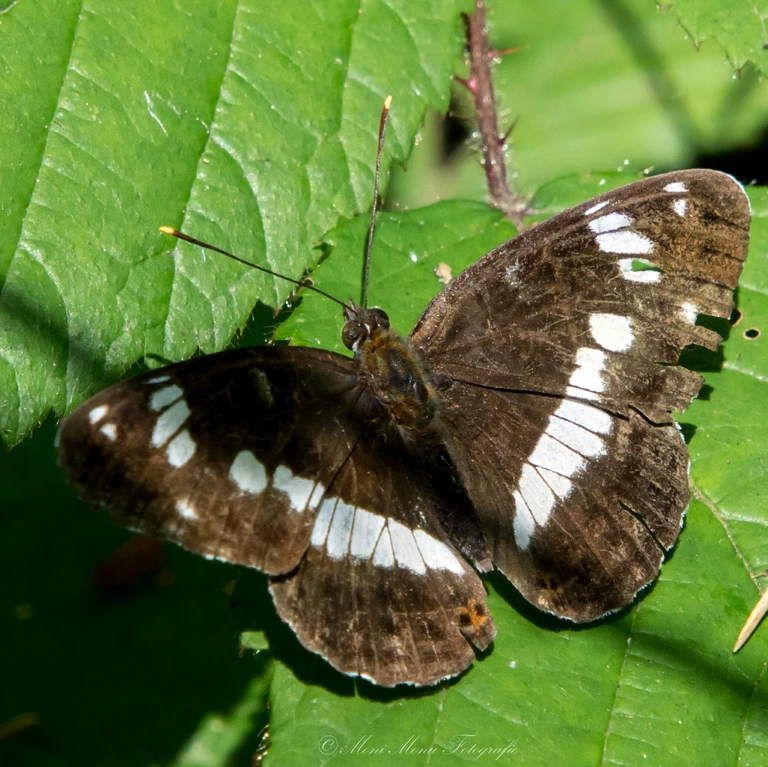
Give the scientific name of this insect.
Limenitis camilla (also Ladoga camilla)
